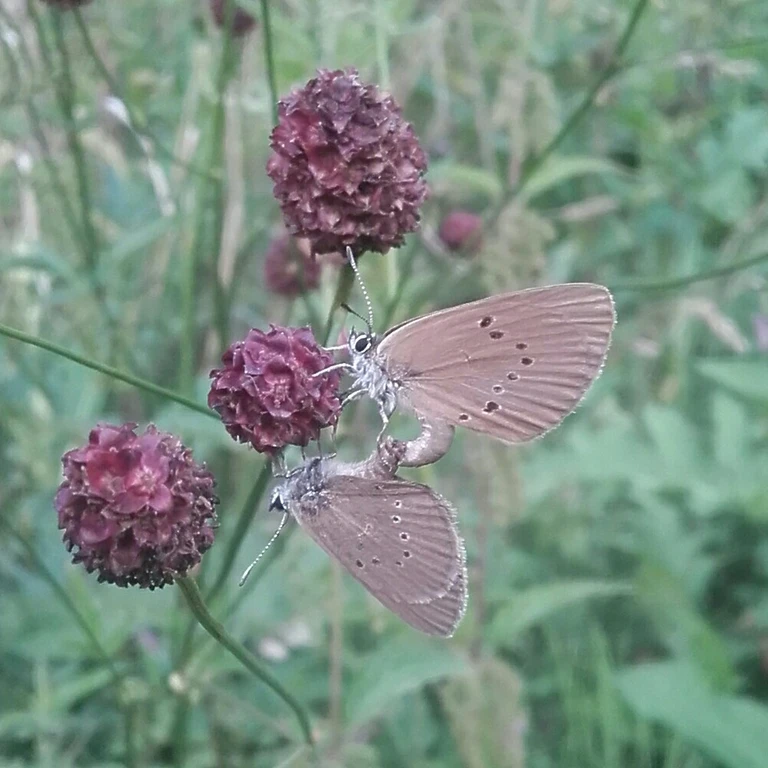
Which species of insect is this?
Phengaris nausithous (also Maculinea nausithous)
